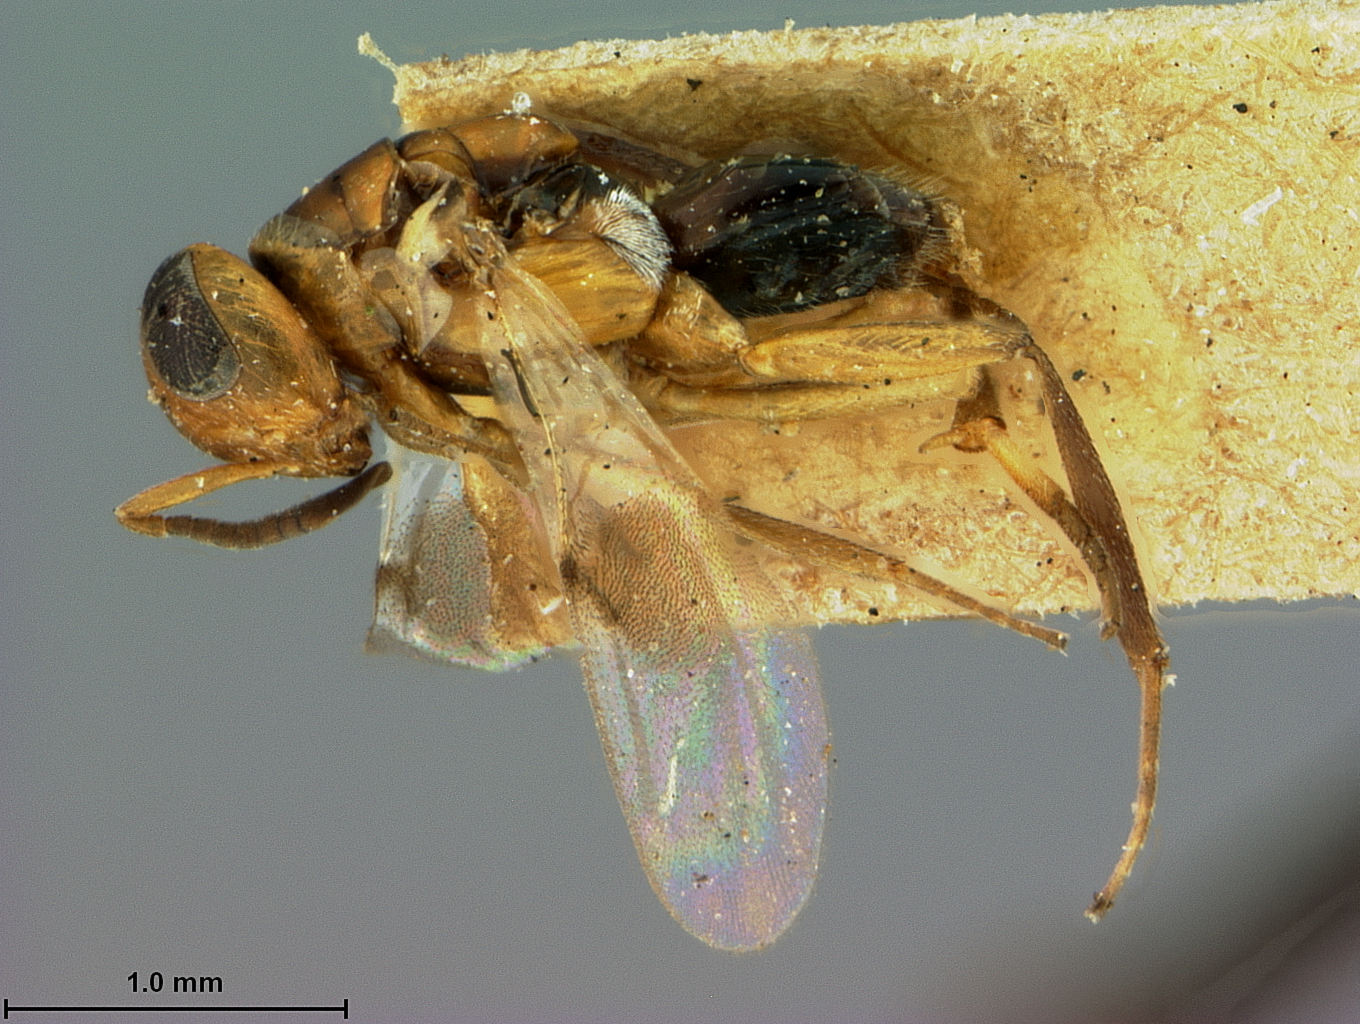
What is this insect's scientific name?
Isodromus atriventris
